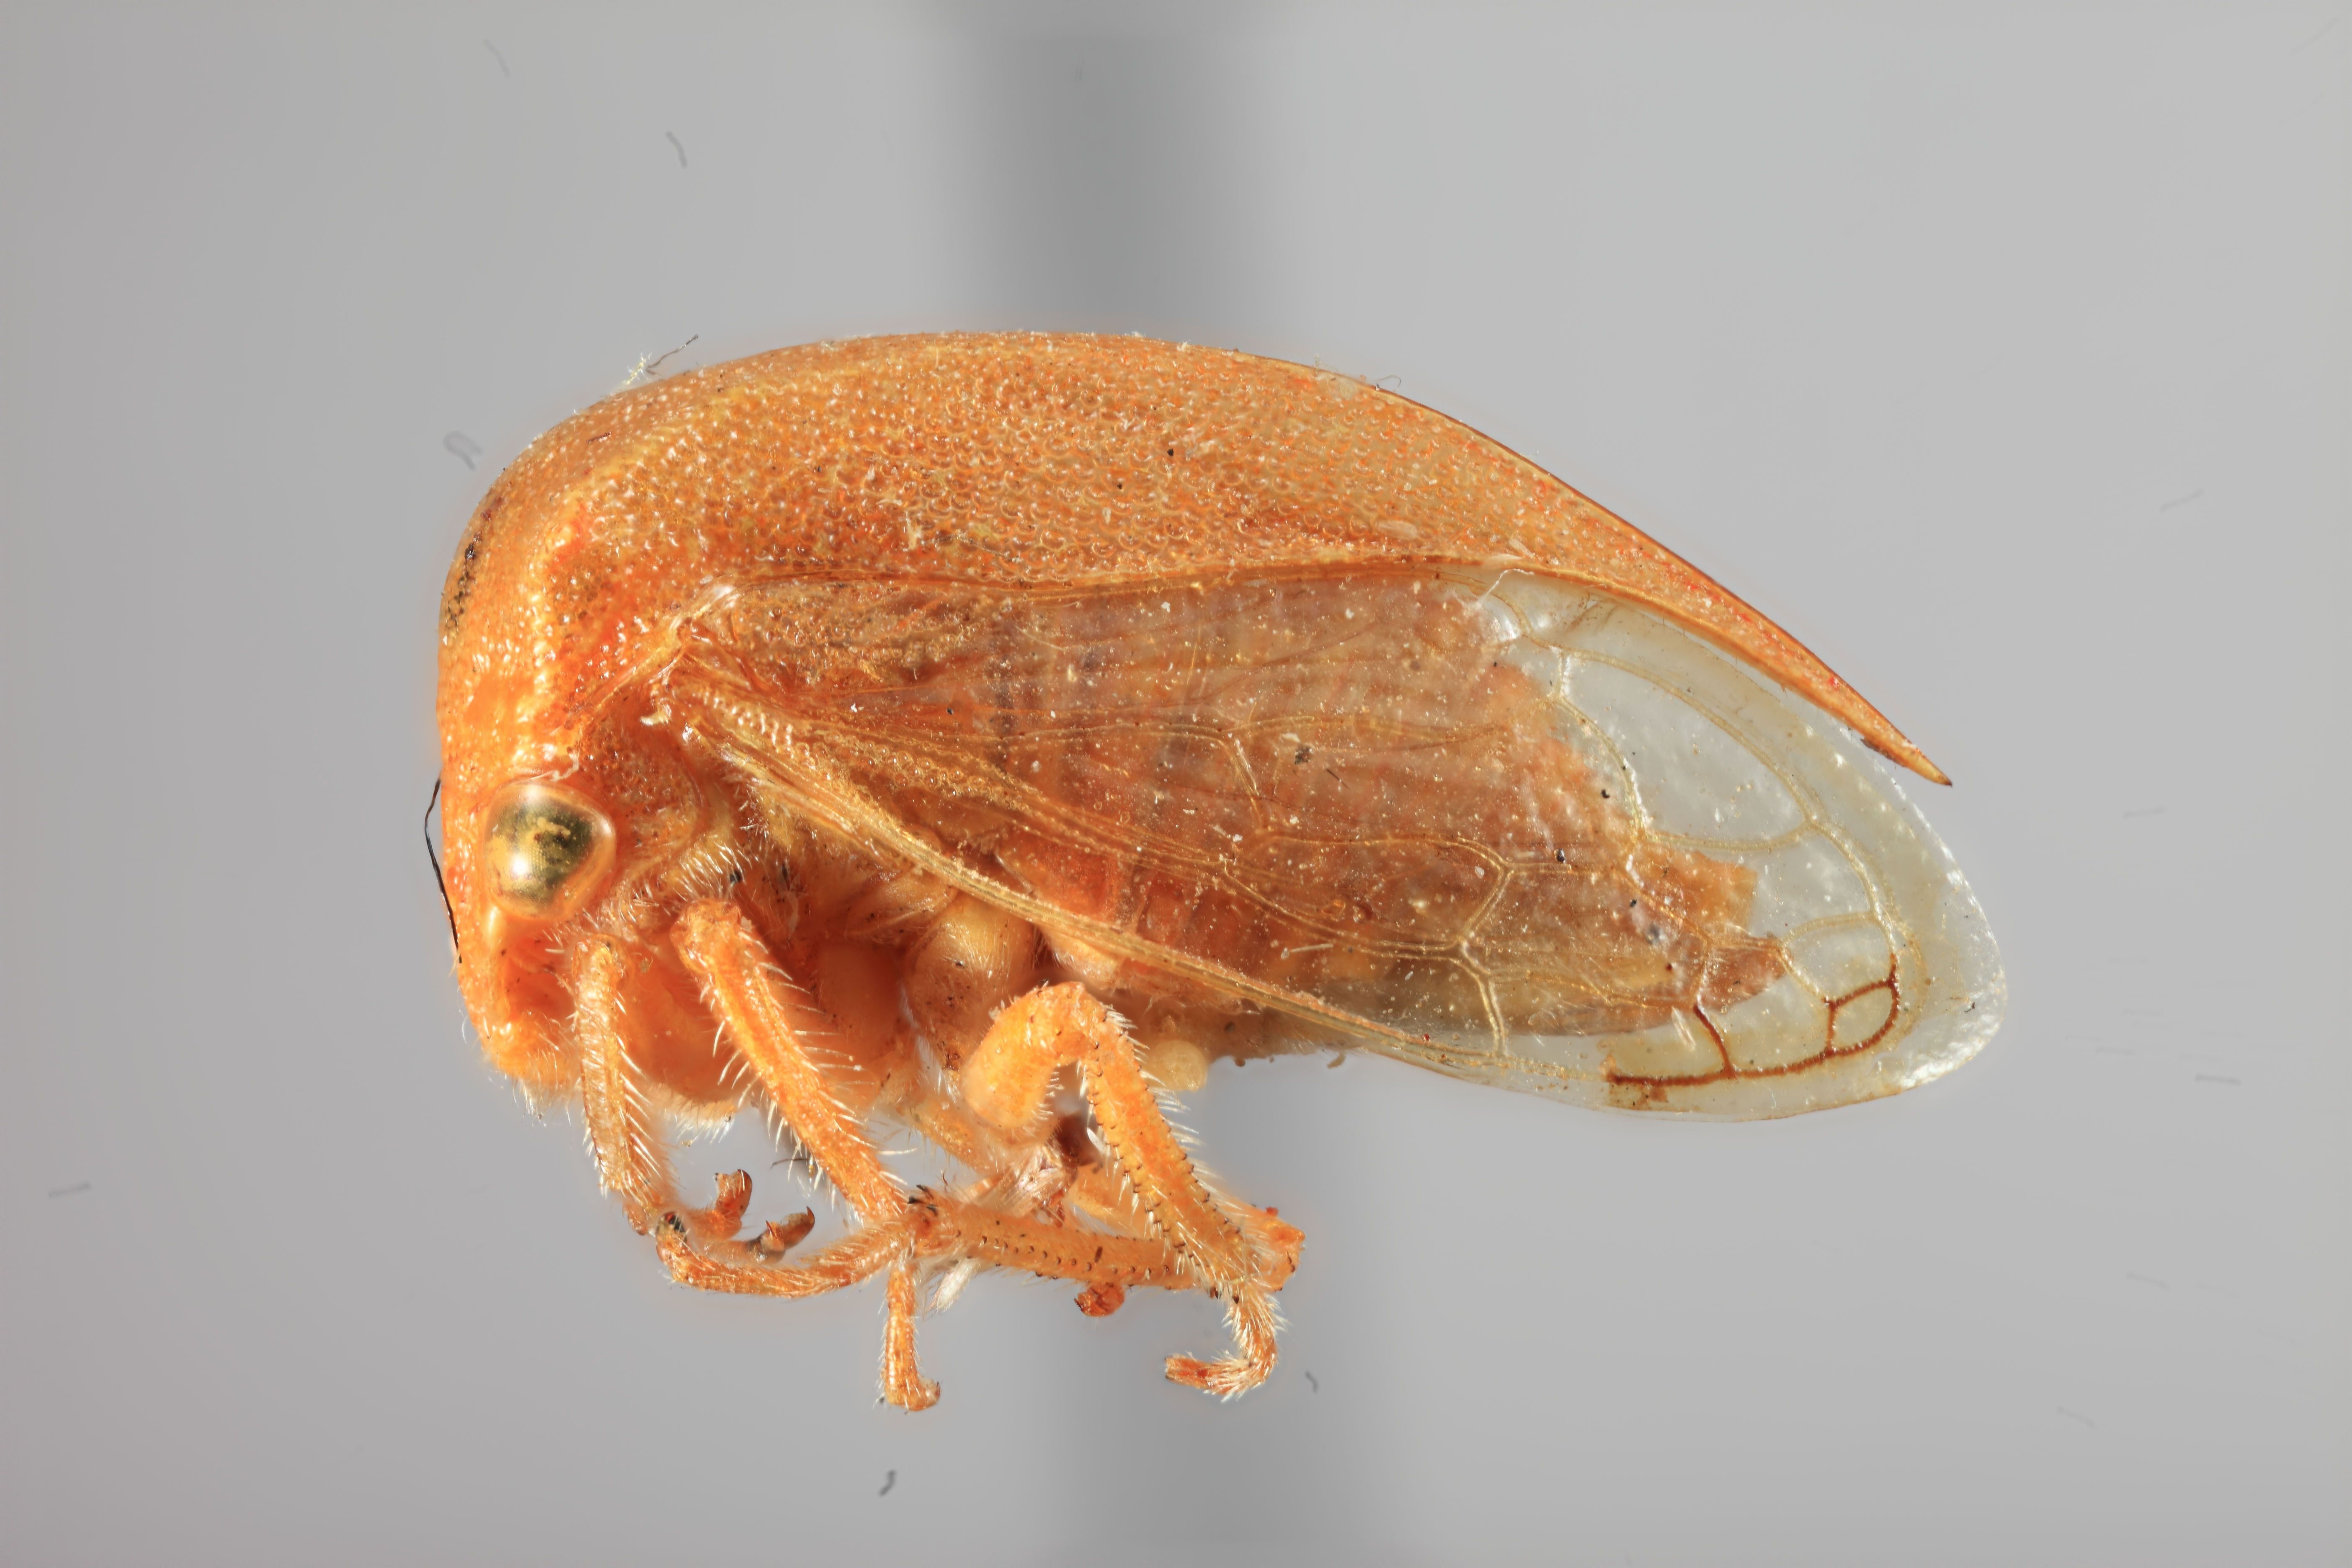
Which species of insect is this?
Ceresa occidentalis
